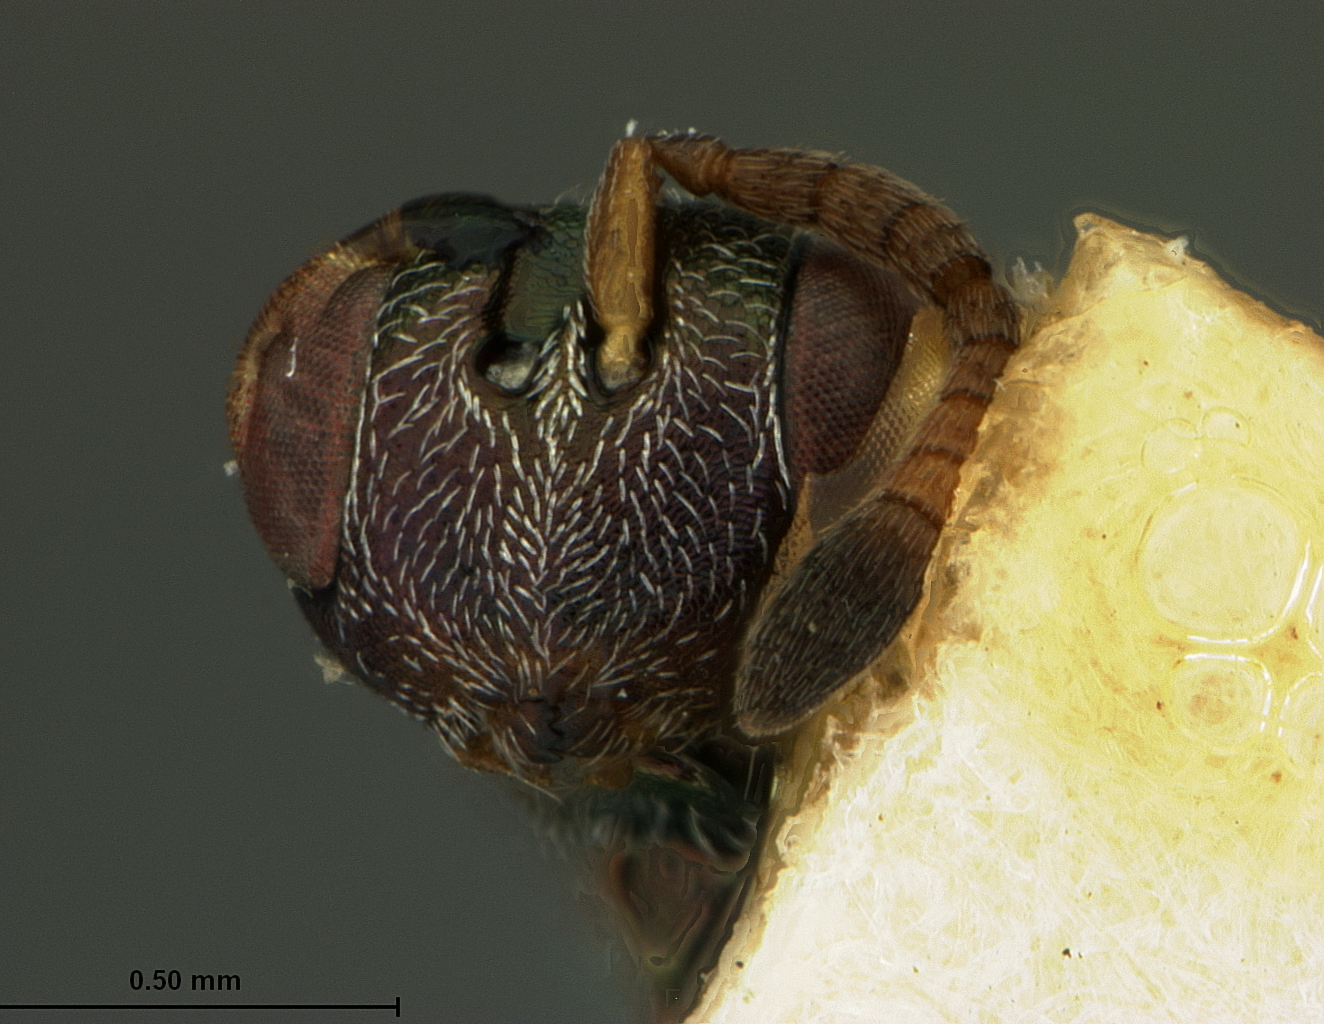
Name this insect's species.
Podagrion mantis
